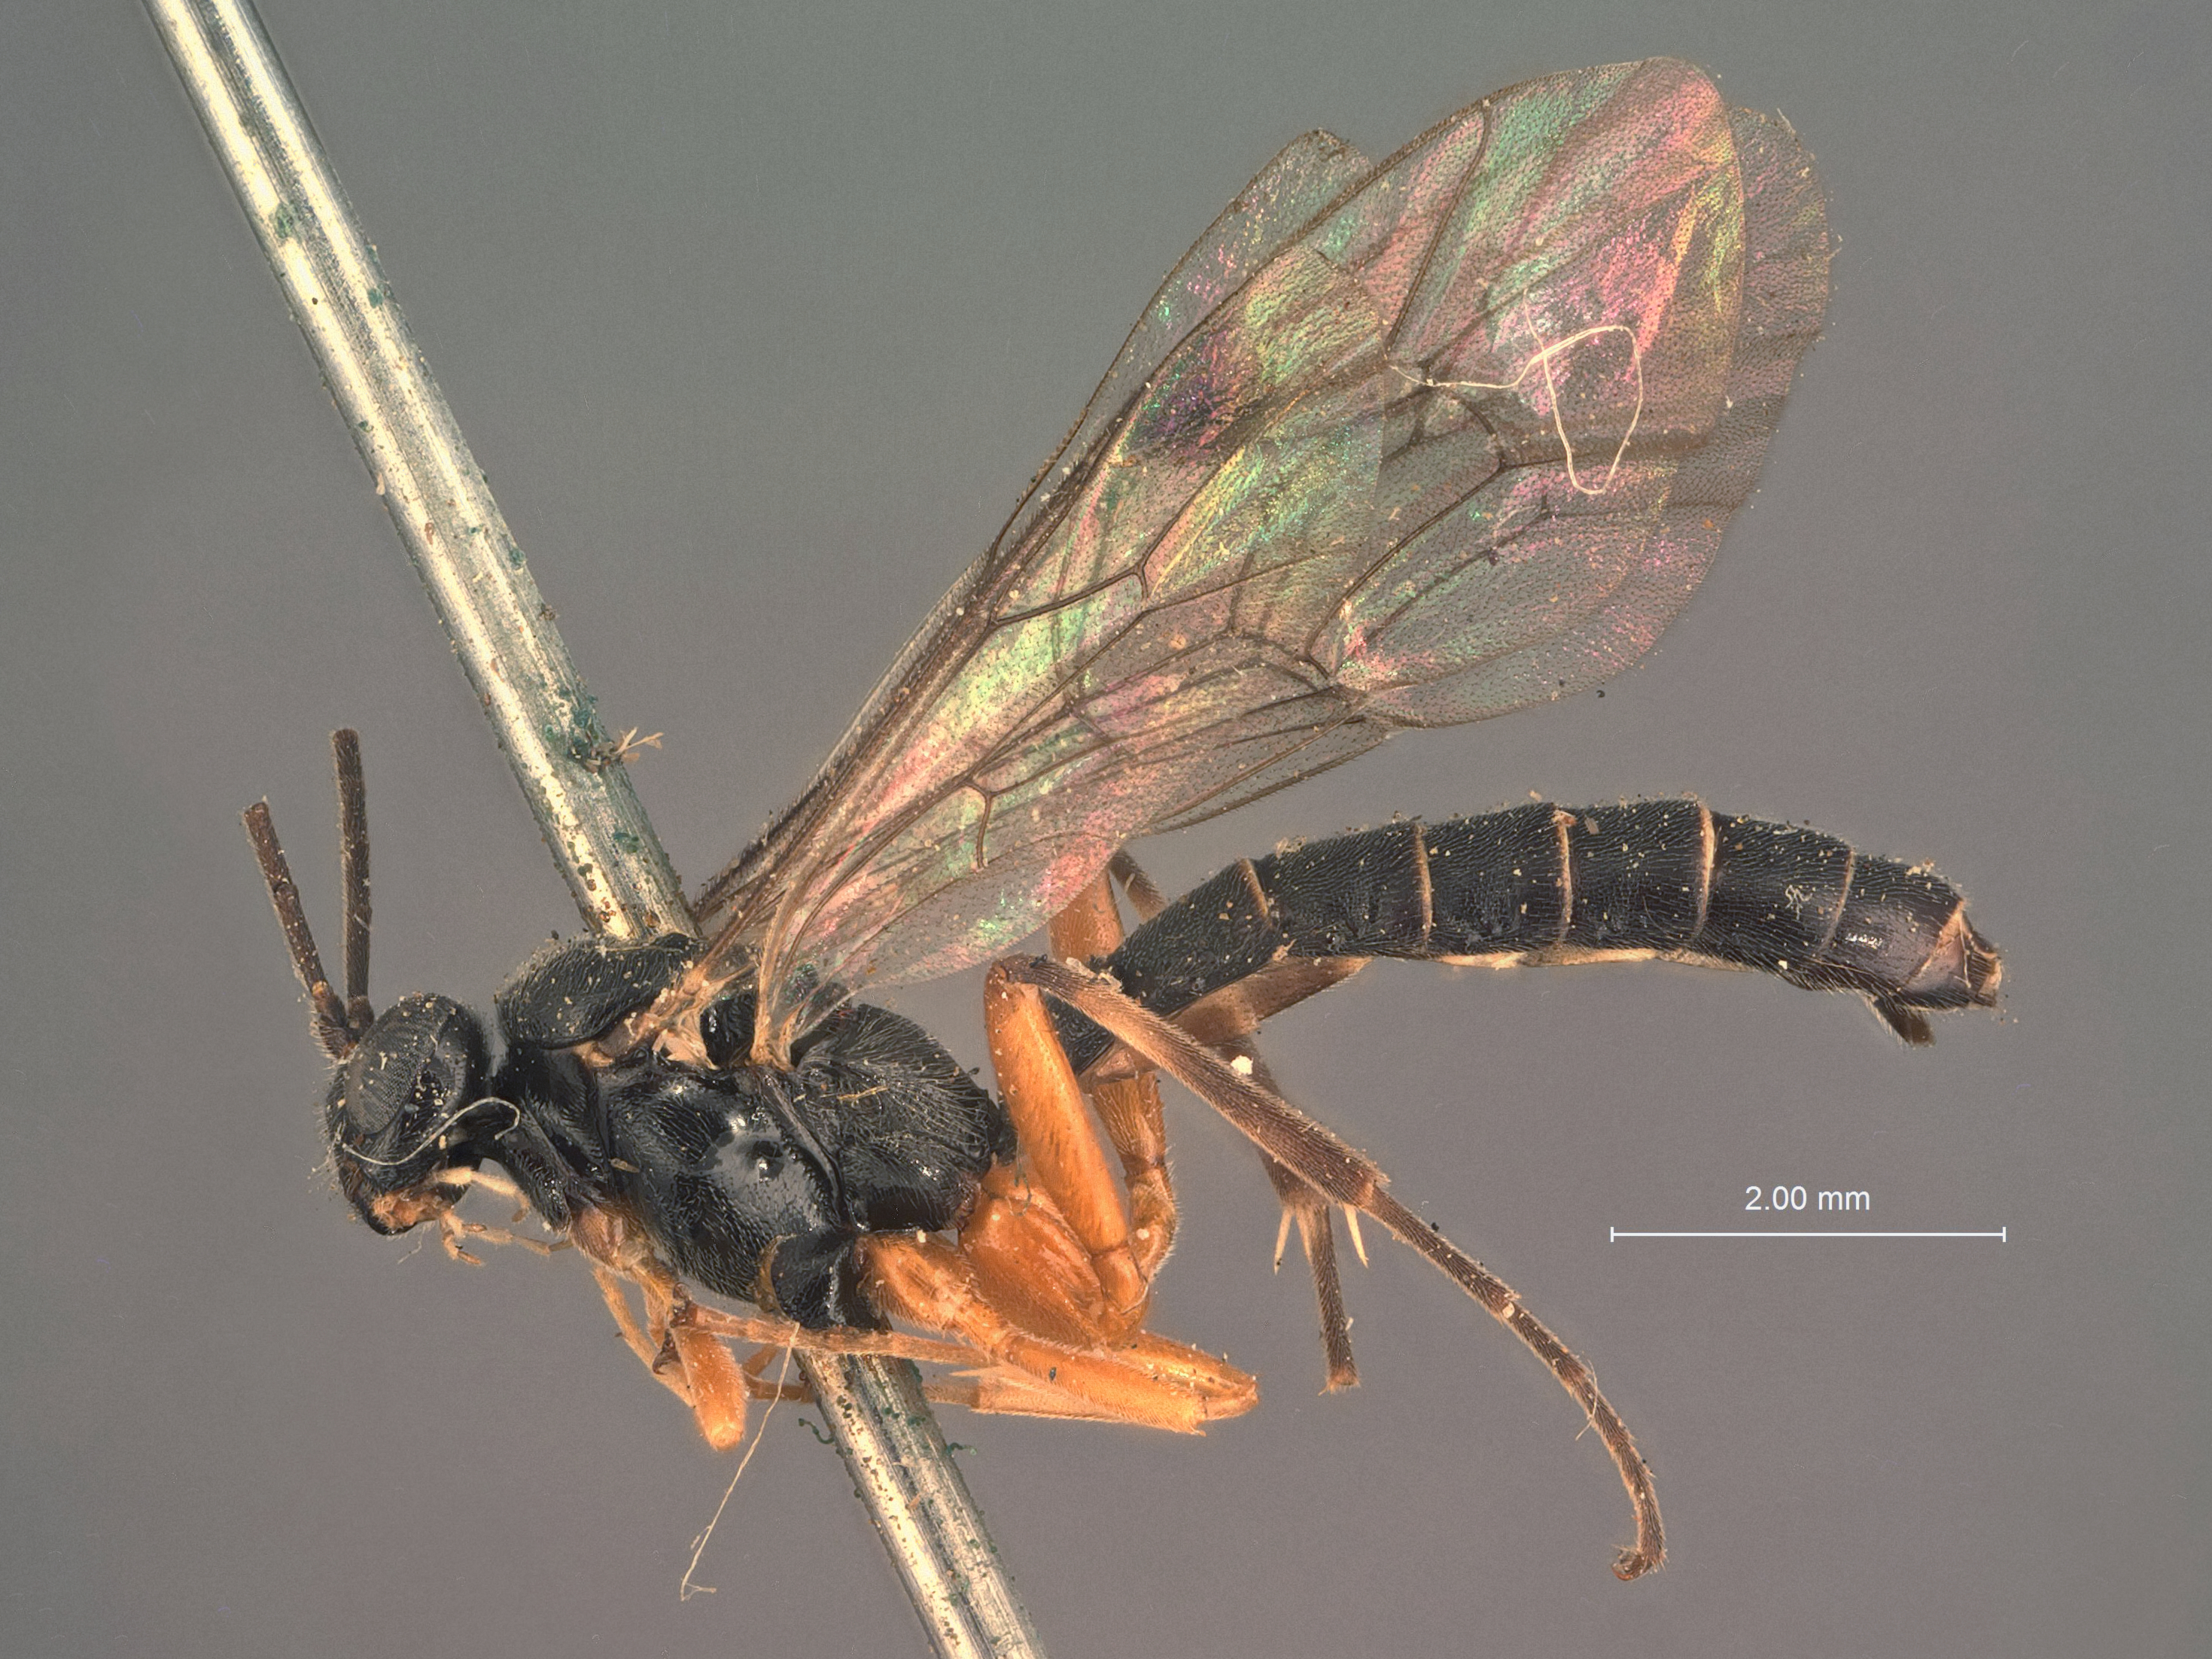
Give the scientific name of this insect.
Pimpla yakutatensis
